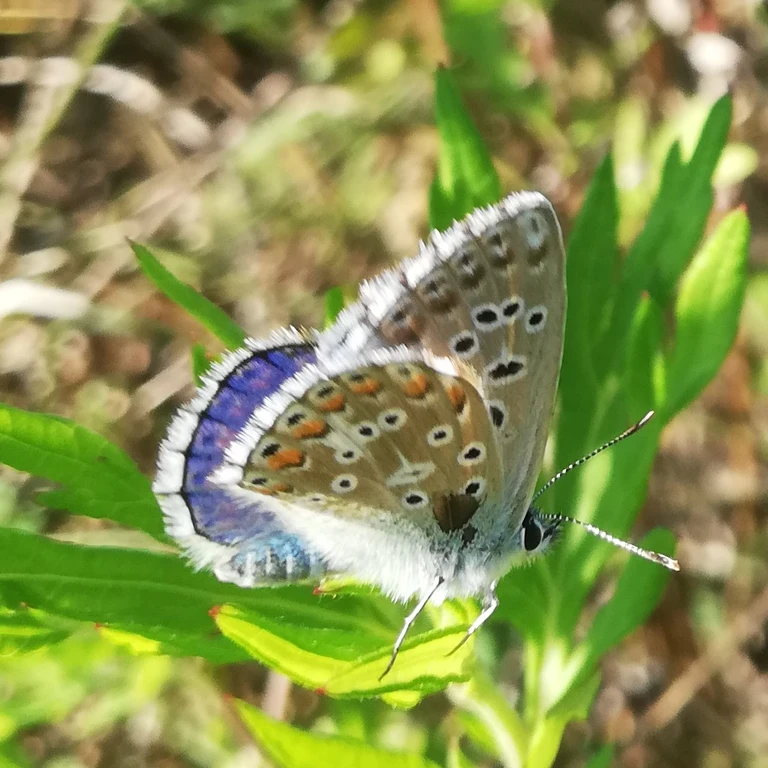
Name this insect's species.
Lysandra bellargus
